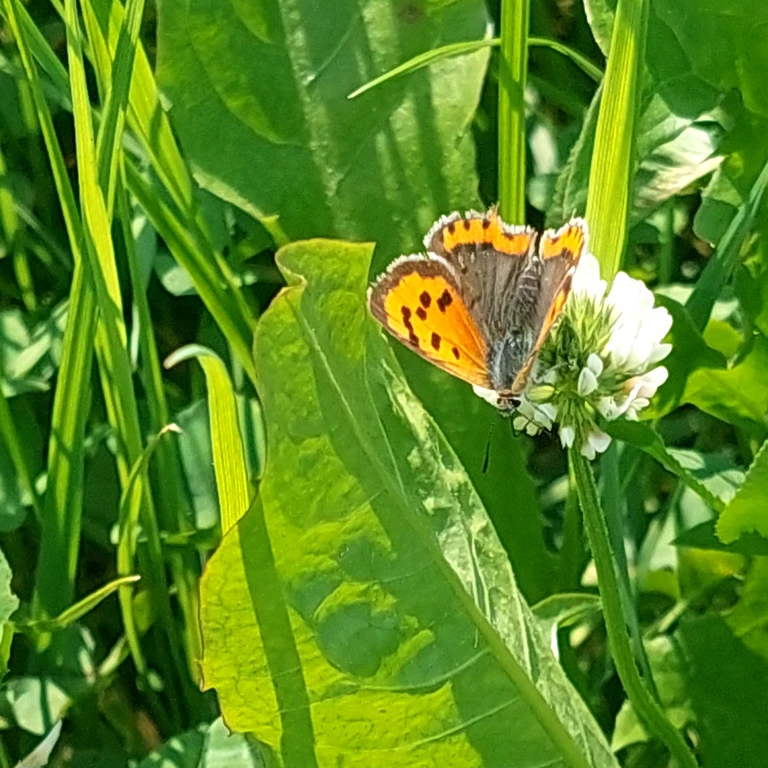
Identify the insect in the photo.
Lycaena phlaeas
